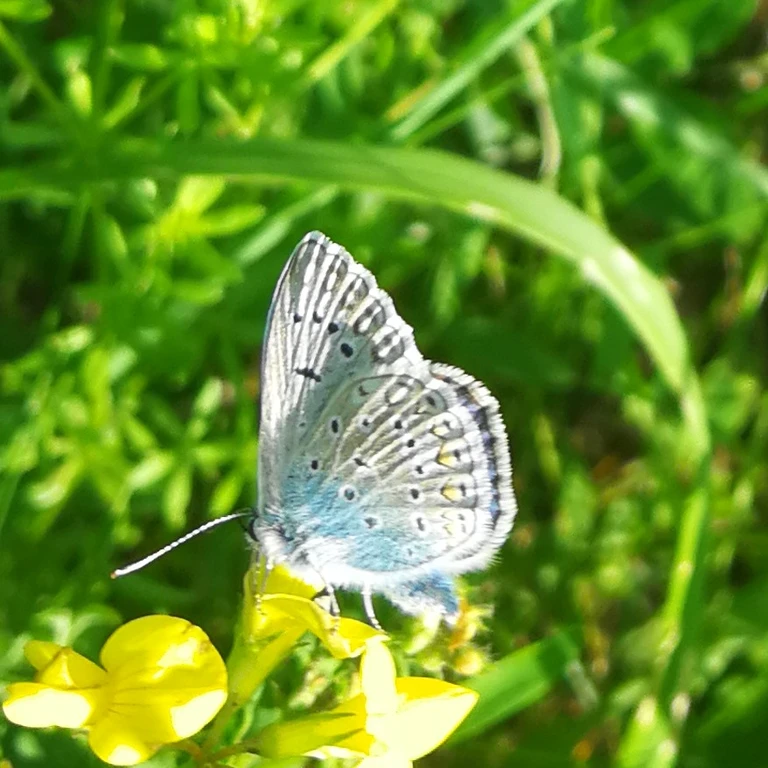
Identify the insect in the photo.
Polyommatus icarus
